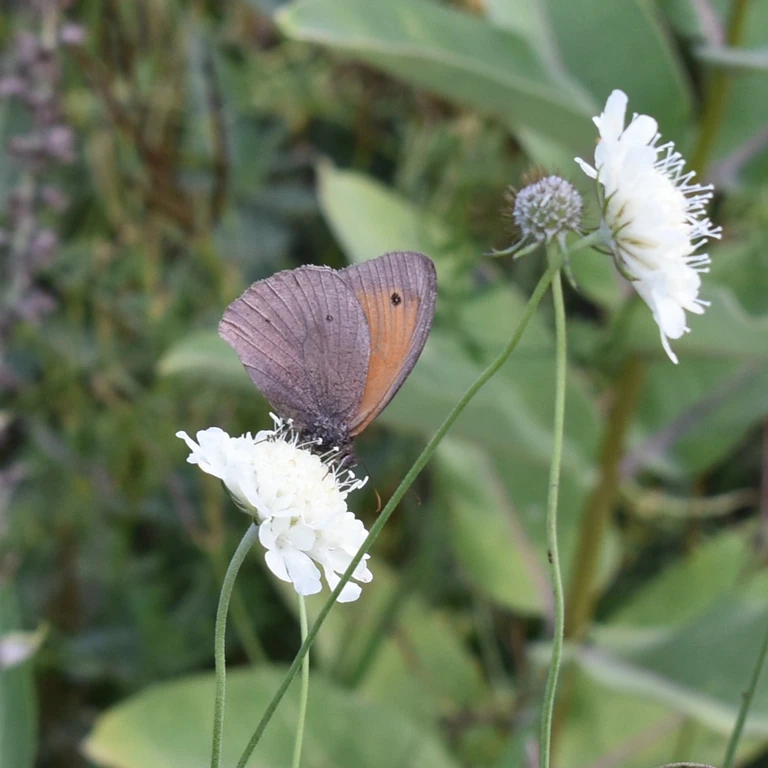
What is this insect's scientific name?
Maniola jurtina
